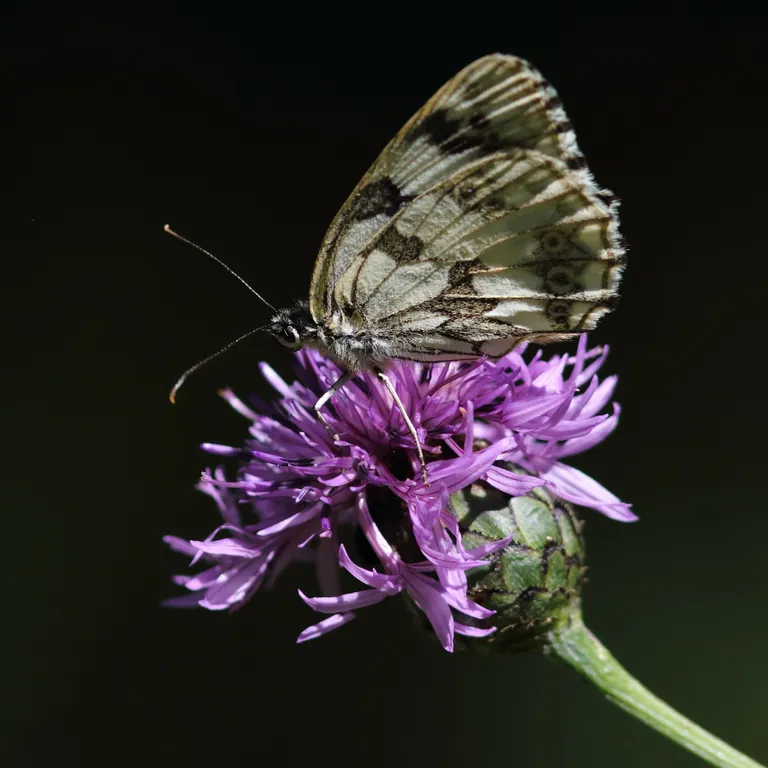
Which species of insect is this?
Melanargia galathea
